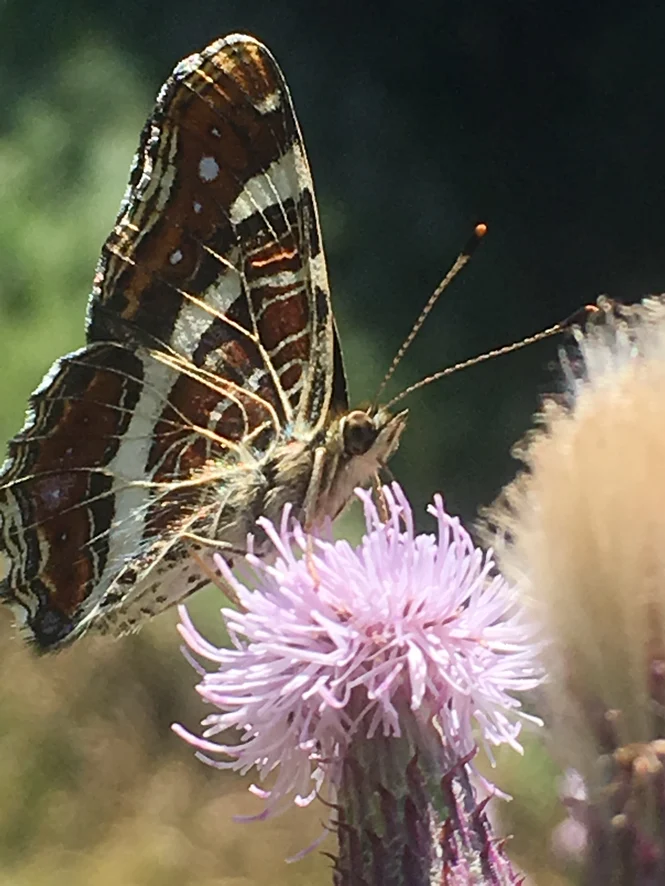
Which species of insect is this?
Araschnia levana
